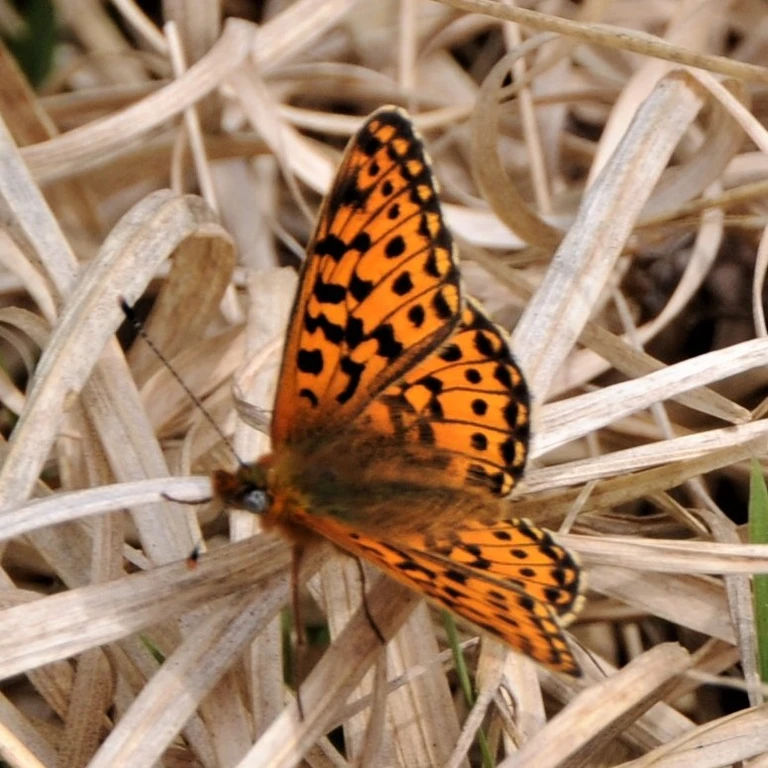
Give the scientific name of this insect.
Boloria euphrosyne (also Clossiana euphrosyne)
